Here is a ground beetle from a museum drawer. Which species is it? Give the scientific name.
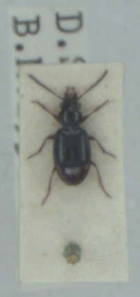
Bembidion doris
